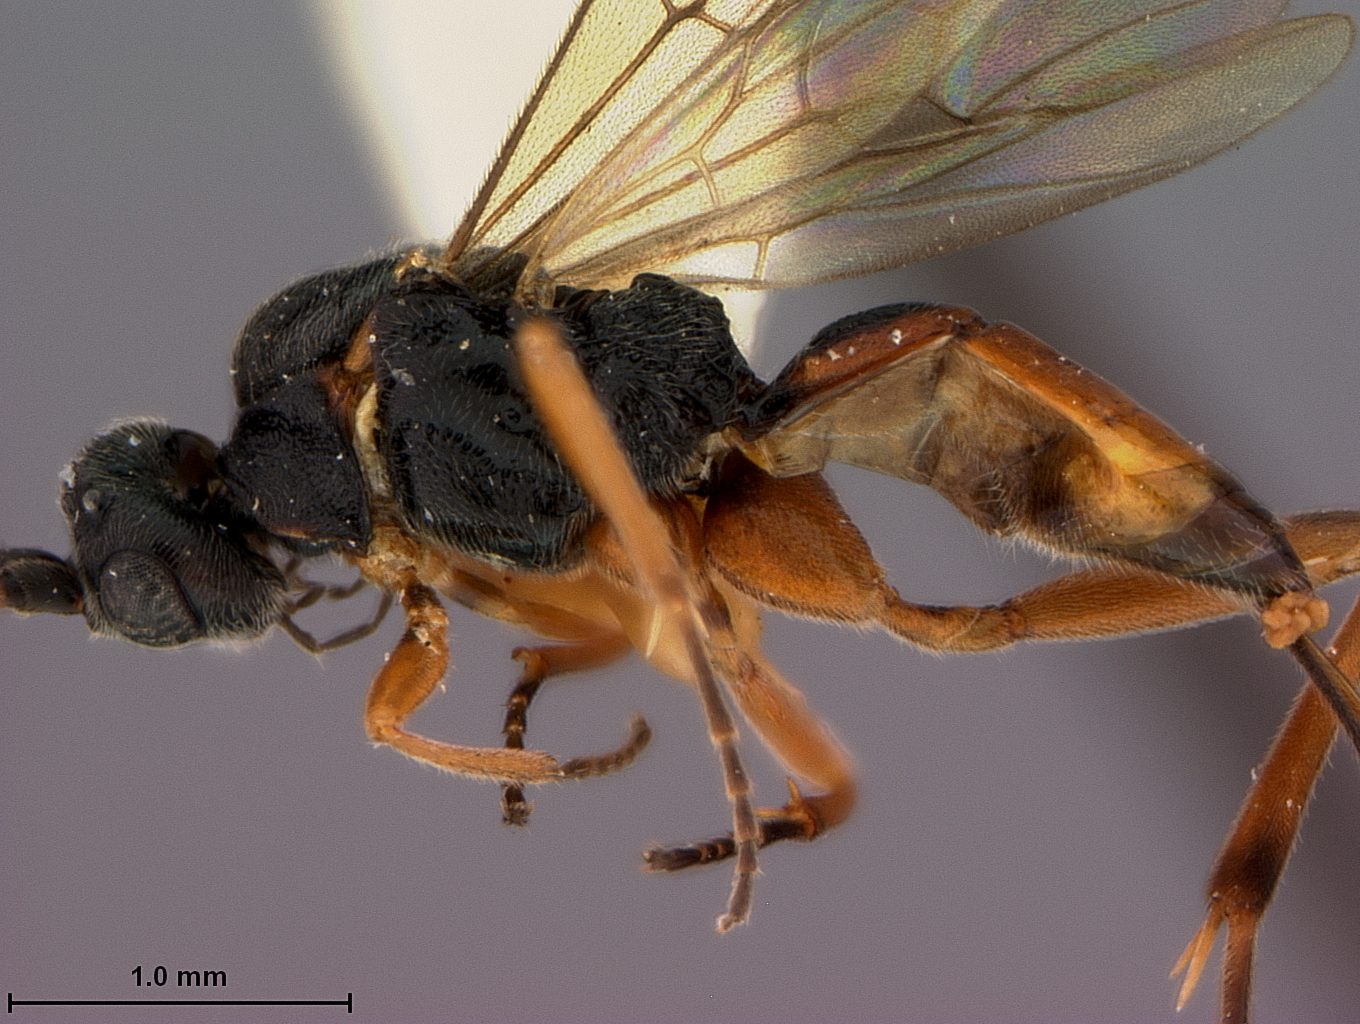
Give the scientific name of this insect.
Orgilus boharti
